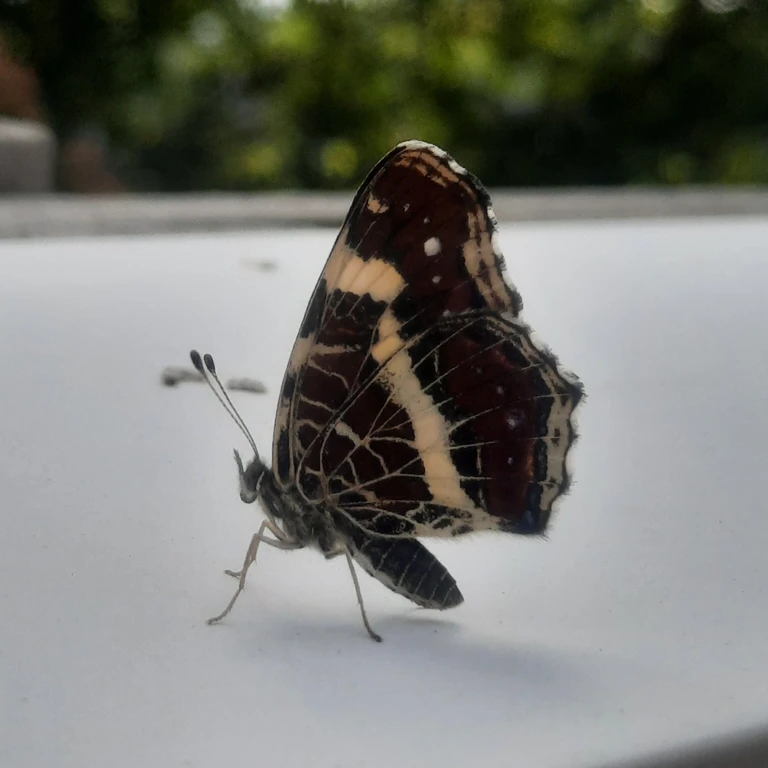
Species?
Araschnia levana
